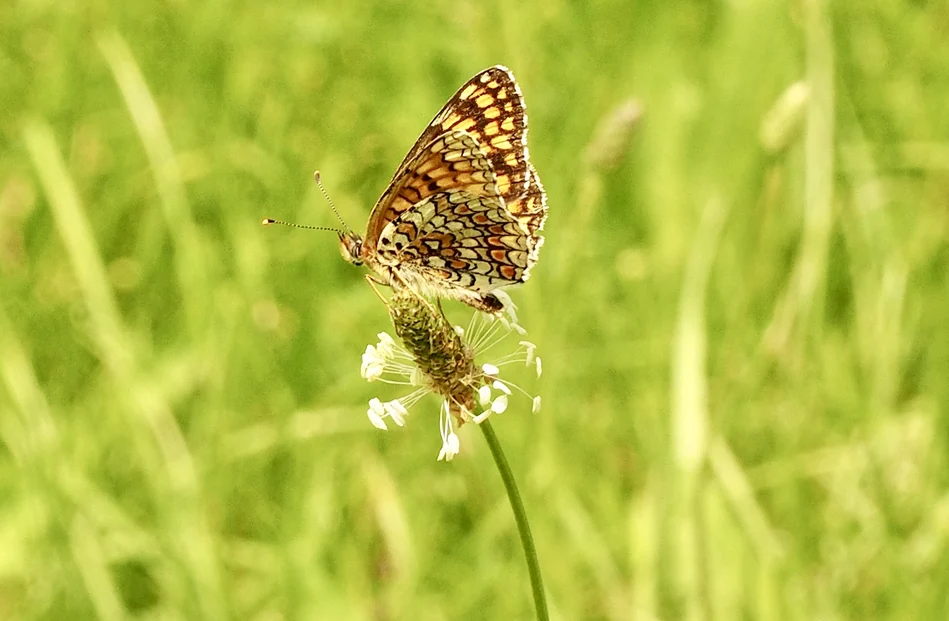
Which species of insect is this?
Melitaea phoebe
